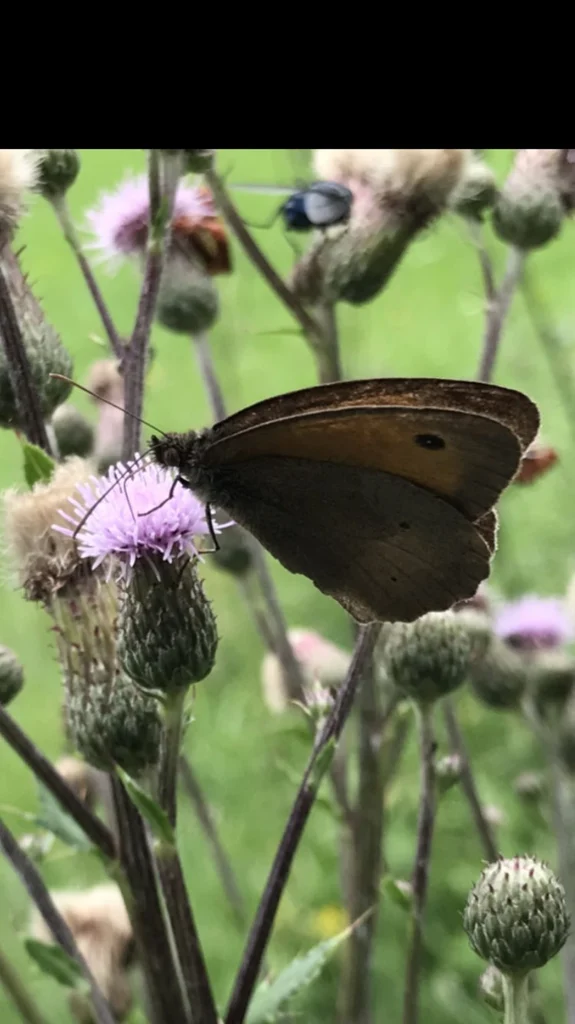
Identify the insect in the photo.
Maniola jurtina
